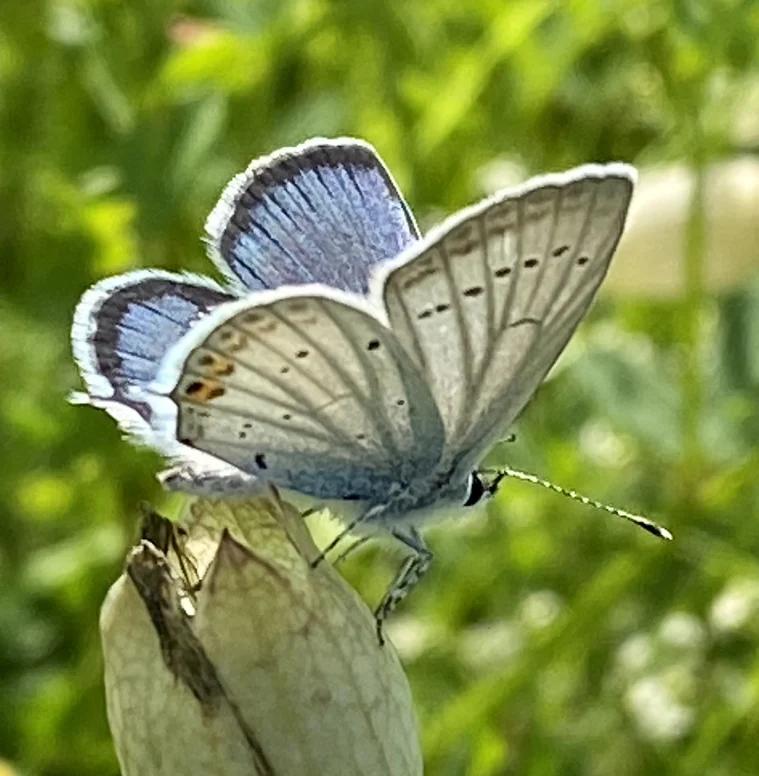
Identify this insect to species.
Cupido argiades (also Elkalyce argiades)
